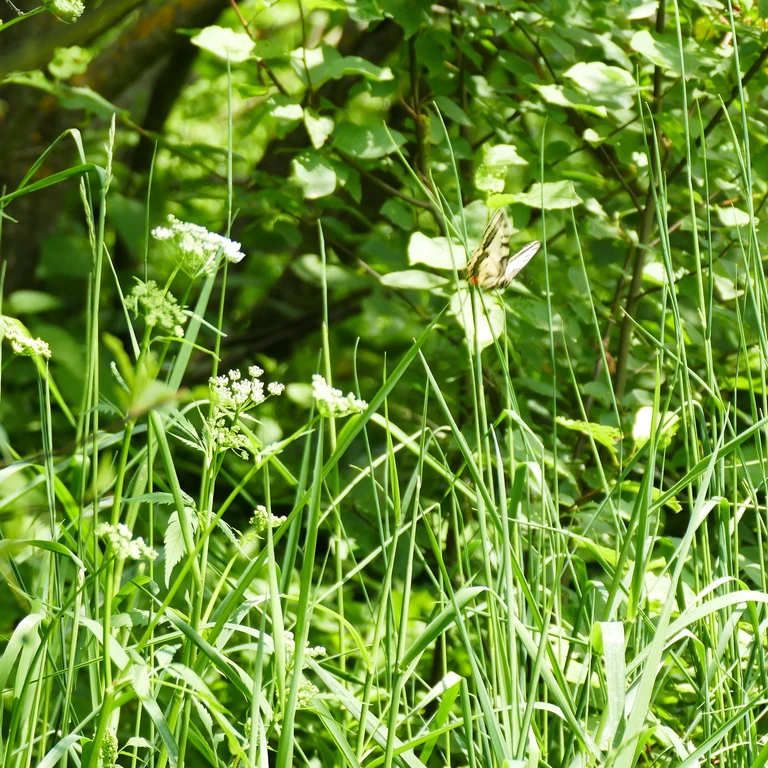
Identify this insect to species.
Papilio machaon
